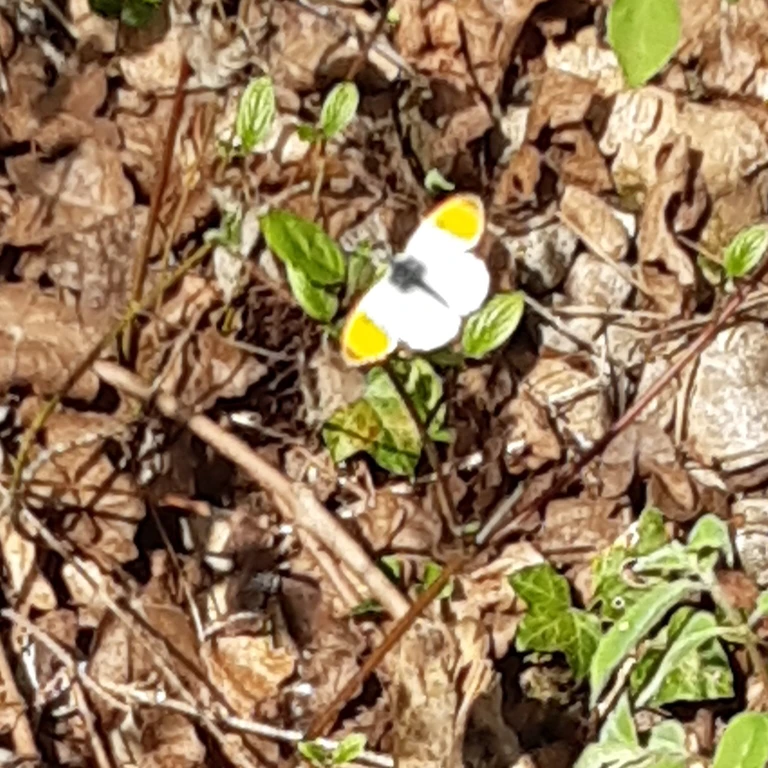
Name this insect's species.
Anthocharis cardamines
